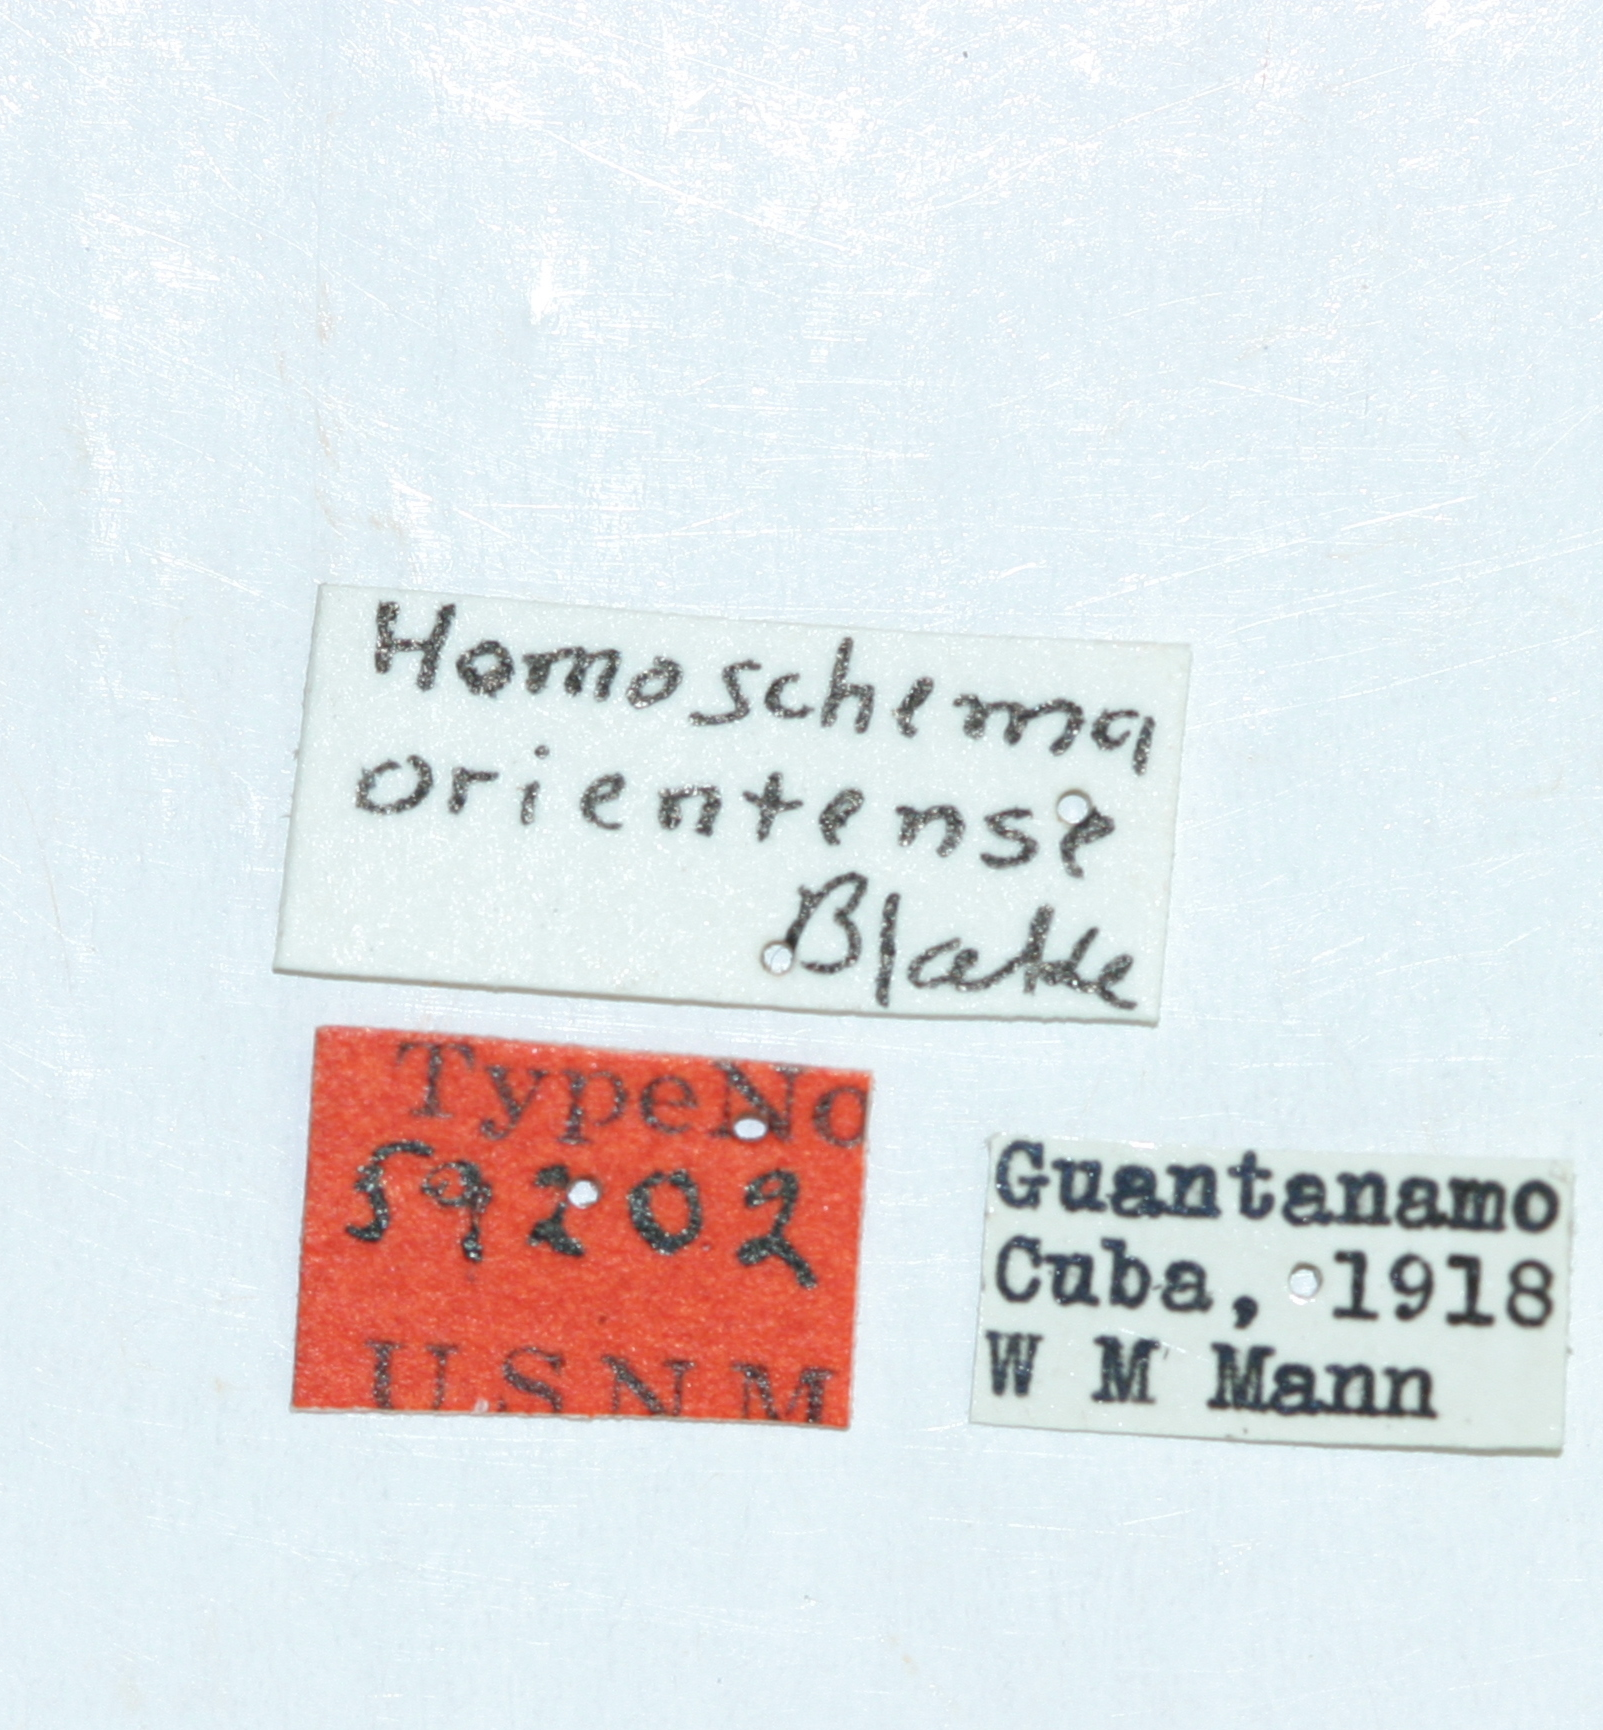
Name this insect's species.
Homoschema orientense
